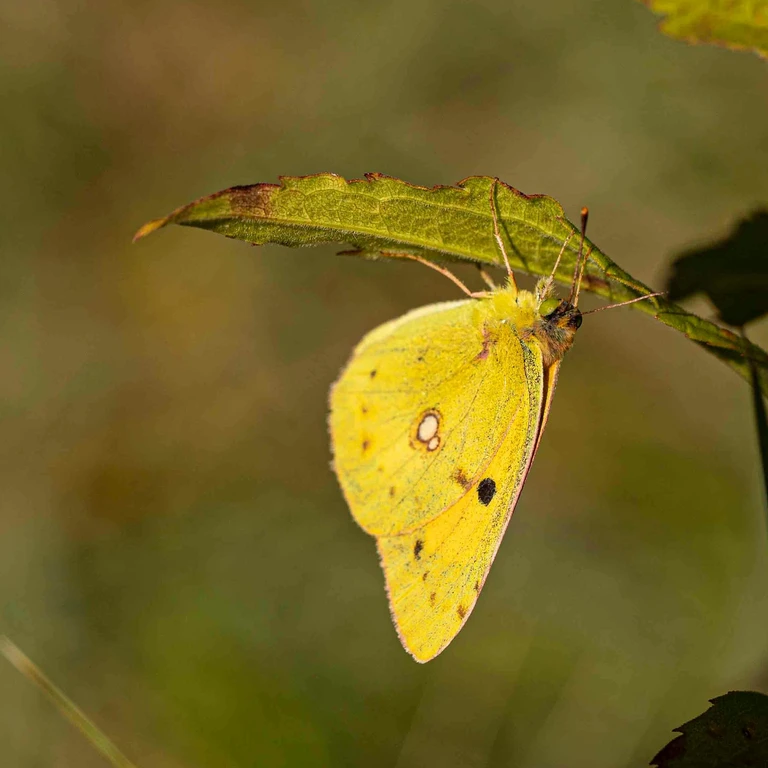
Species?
Colias croceus
